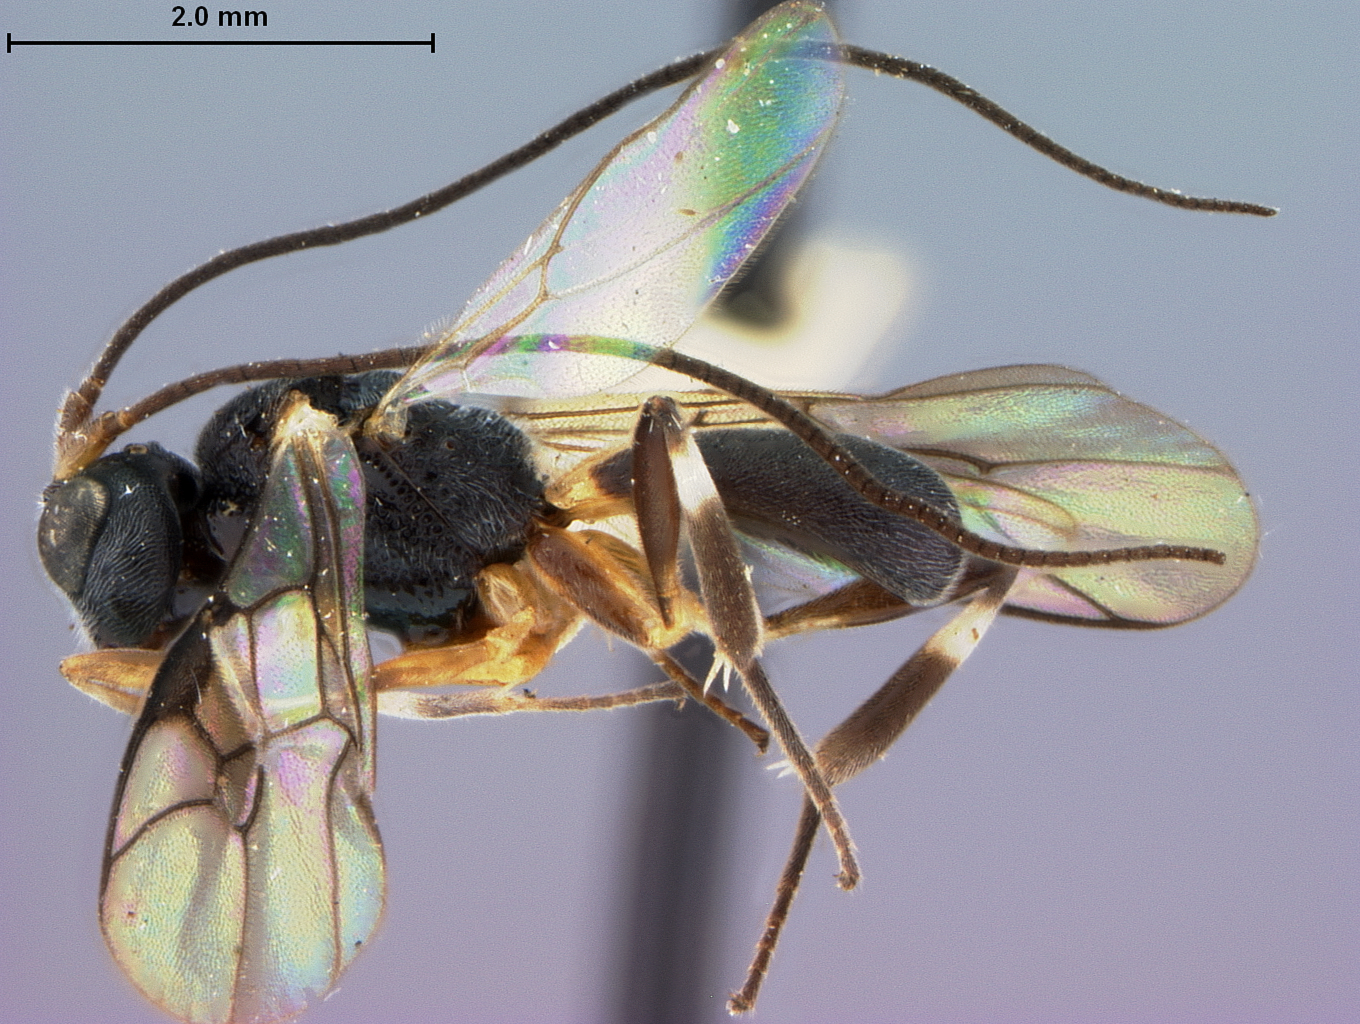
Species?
Ascogaster philippinensis
